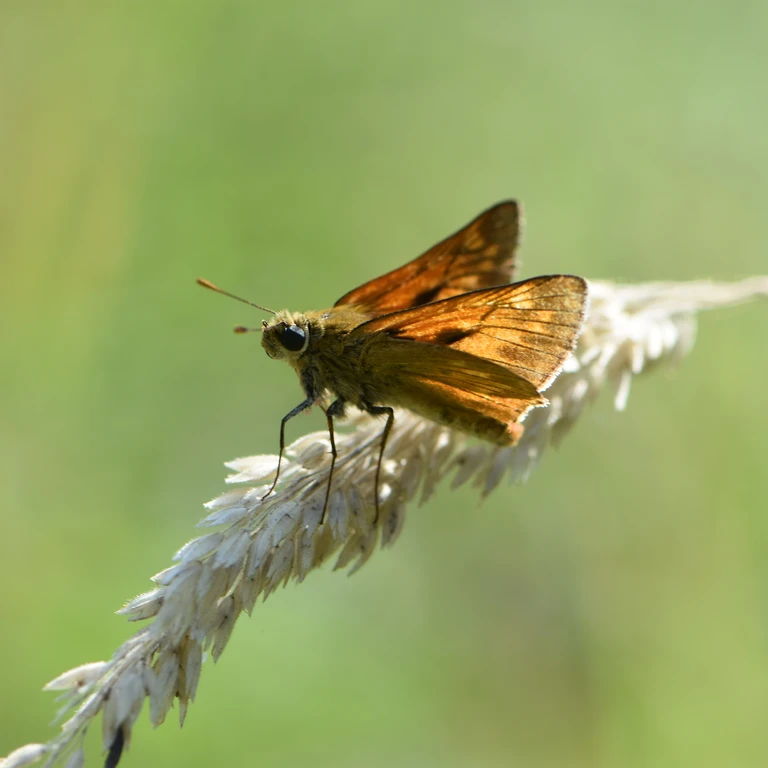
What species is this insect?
Ochlodes sylvanus (also Ochlodes venata)
